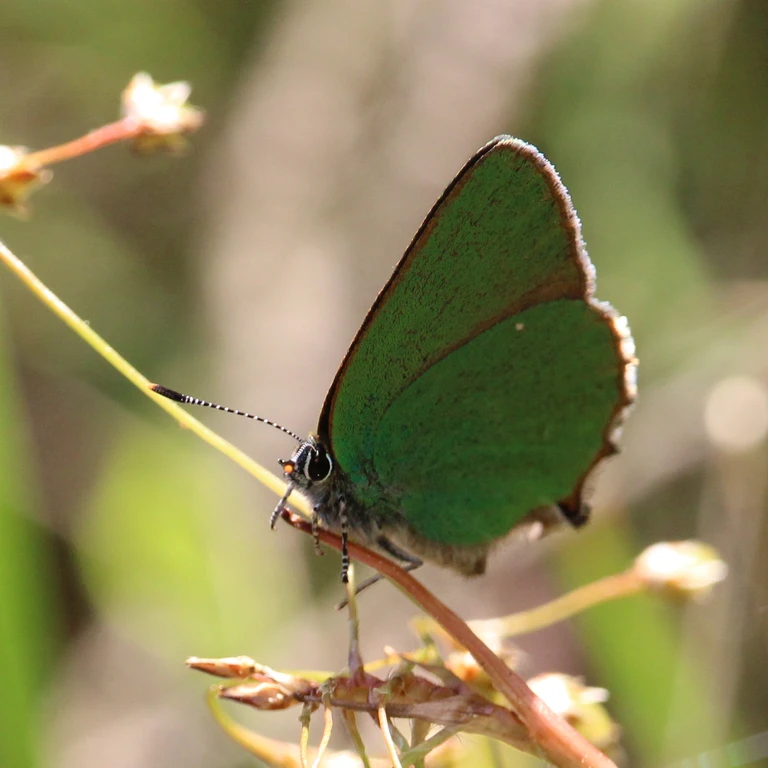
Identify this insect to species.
Callophrys rubi
